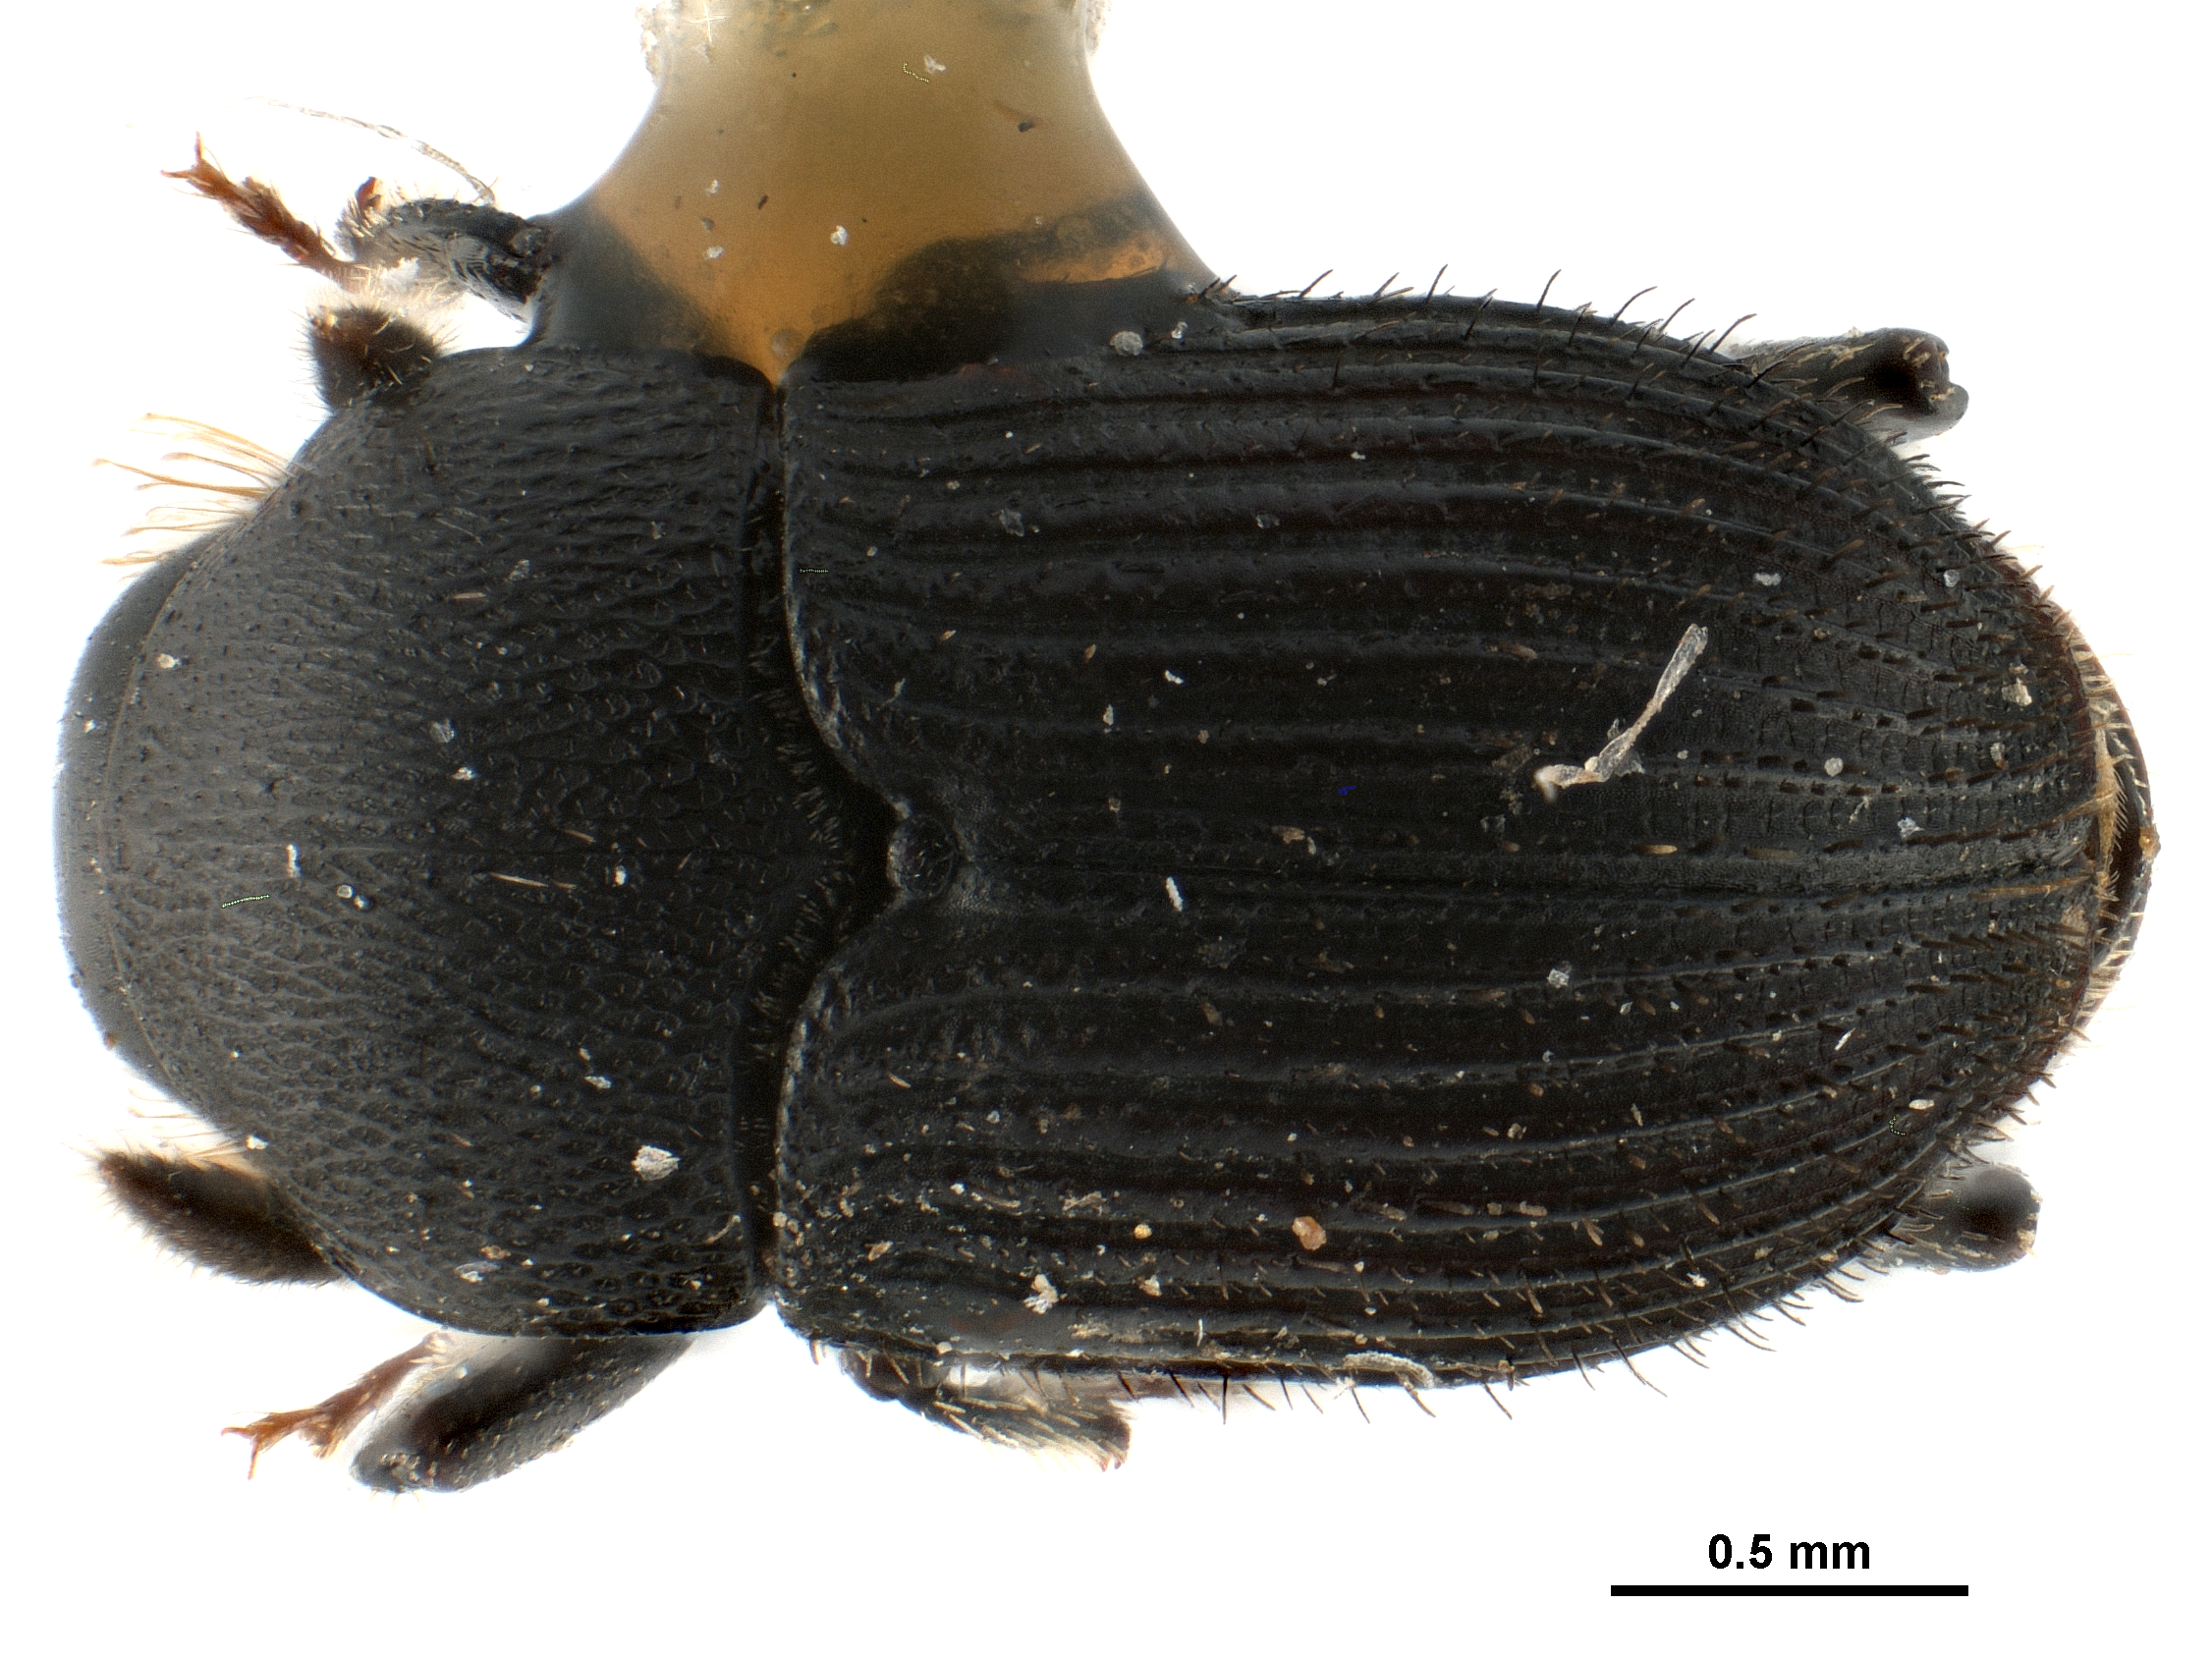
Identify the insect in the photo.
Bothrosternus definitus
